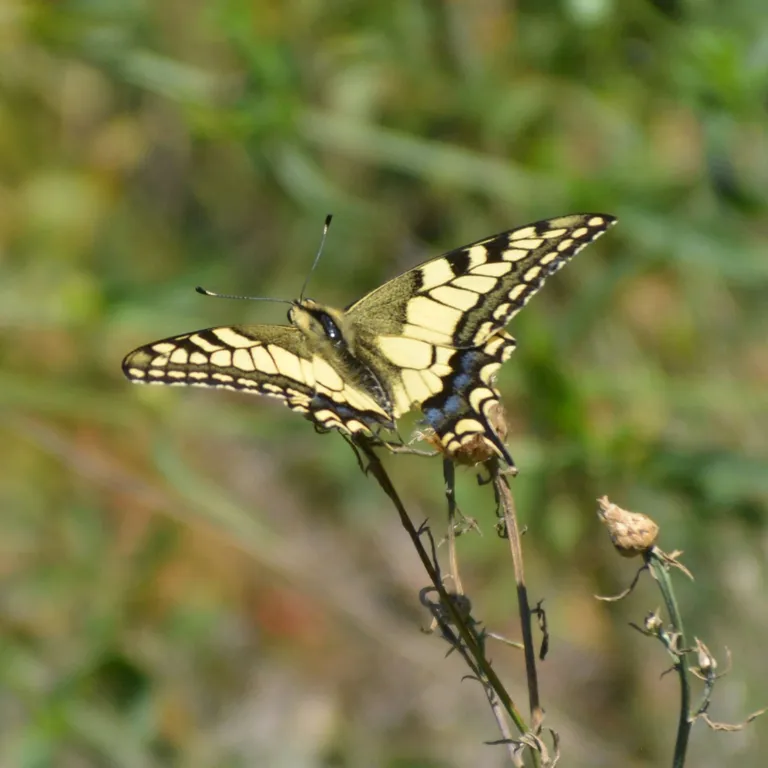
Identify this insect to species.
Papilio machaon
